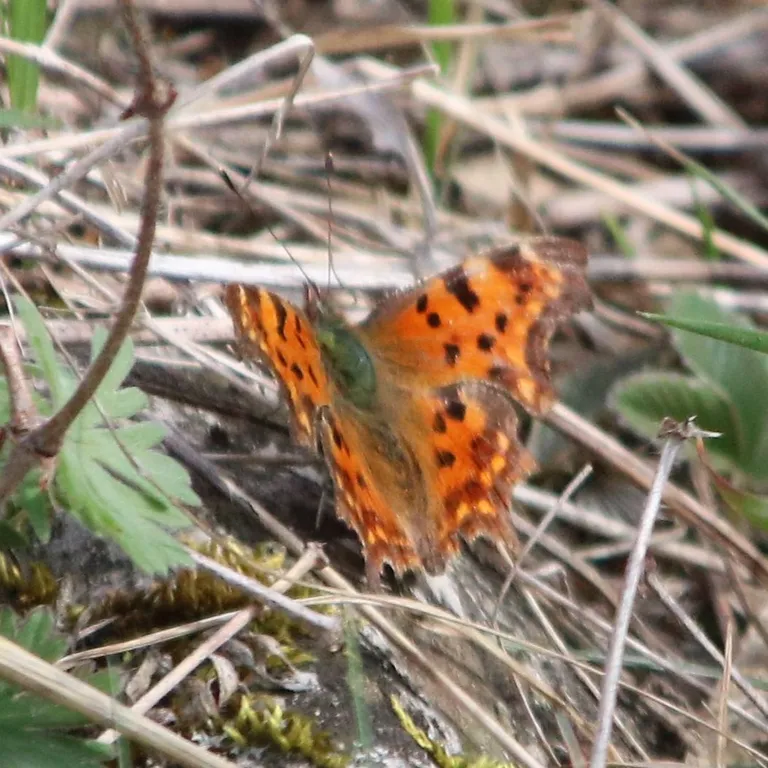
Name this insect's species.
Polygonia c-album
